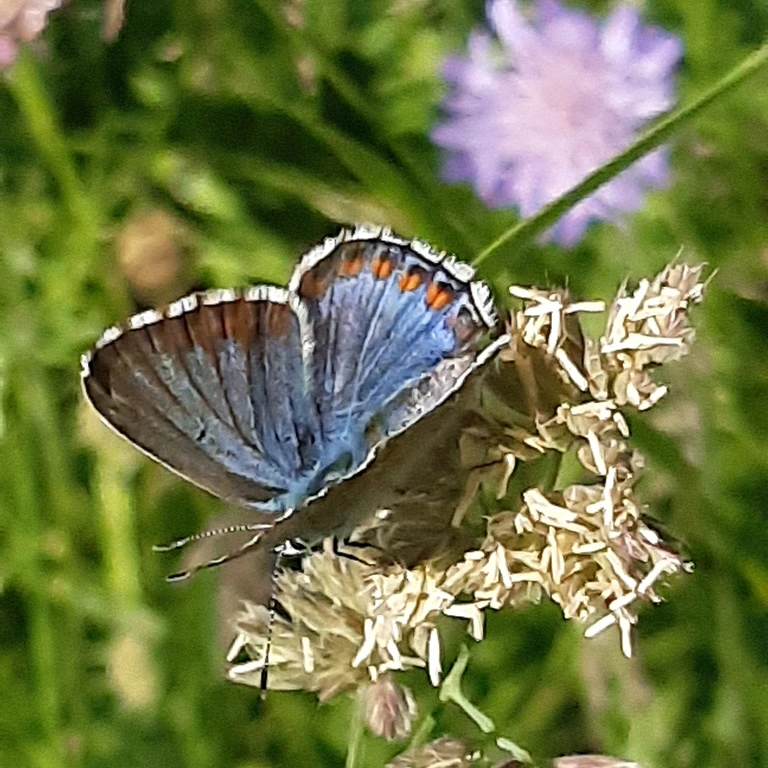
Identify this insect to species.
Lysandra bellargus
